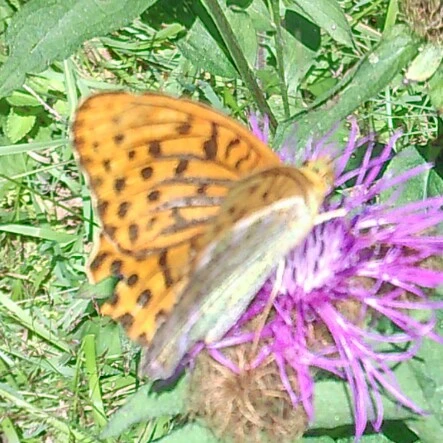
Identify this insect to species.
Argynnis paphia
